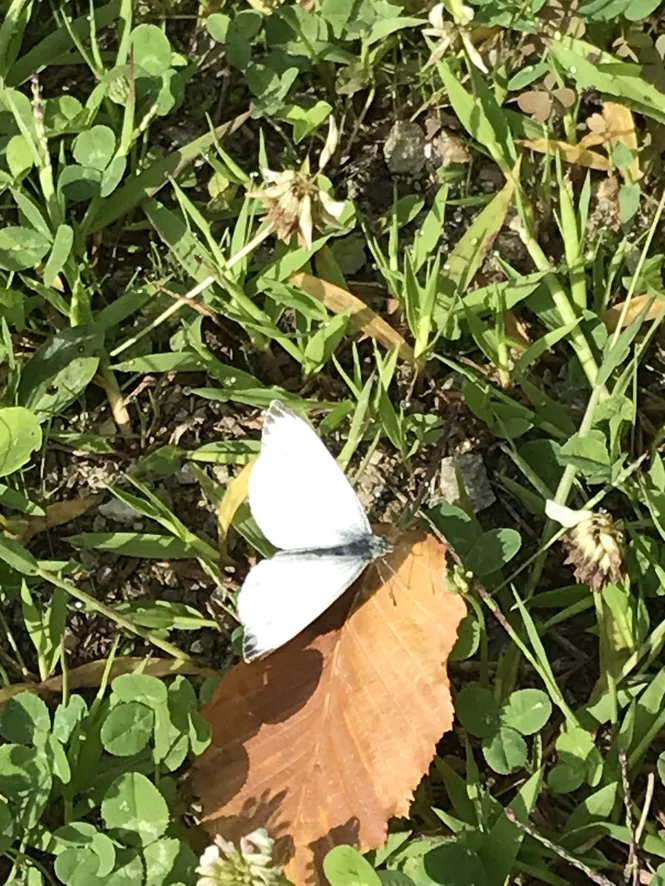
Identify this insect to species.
Pieris napi
